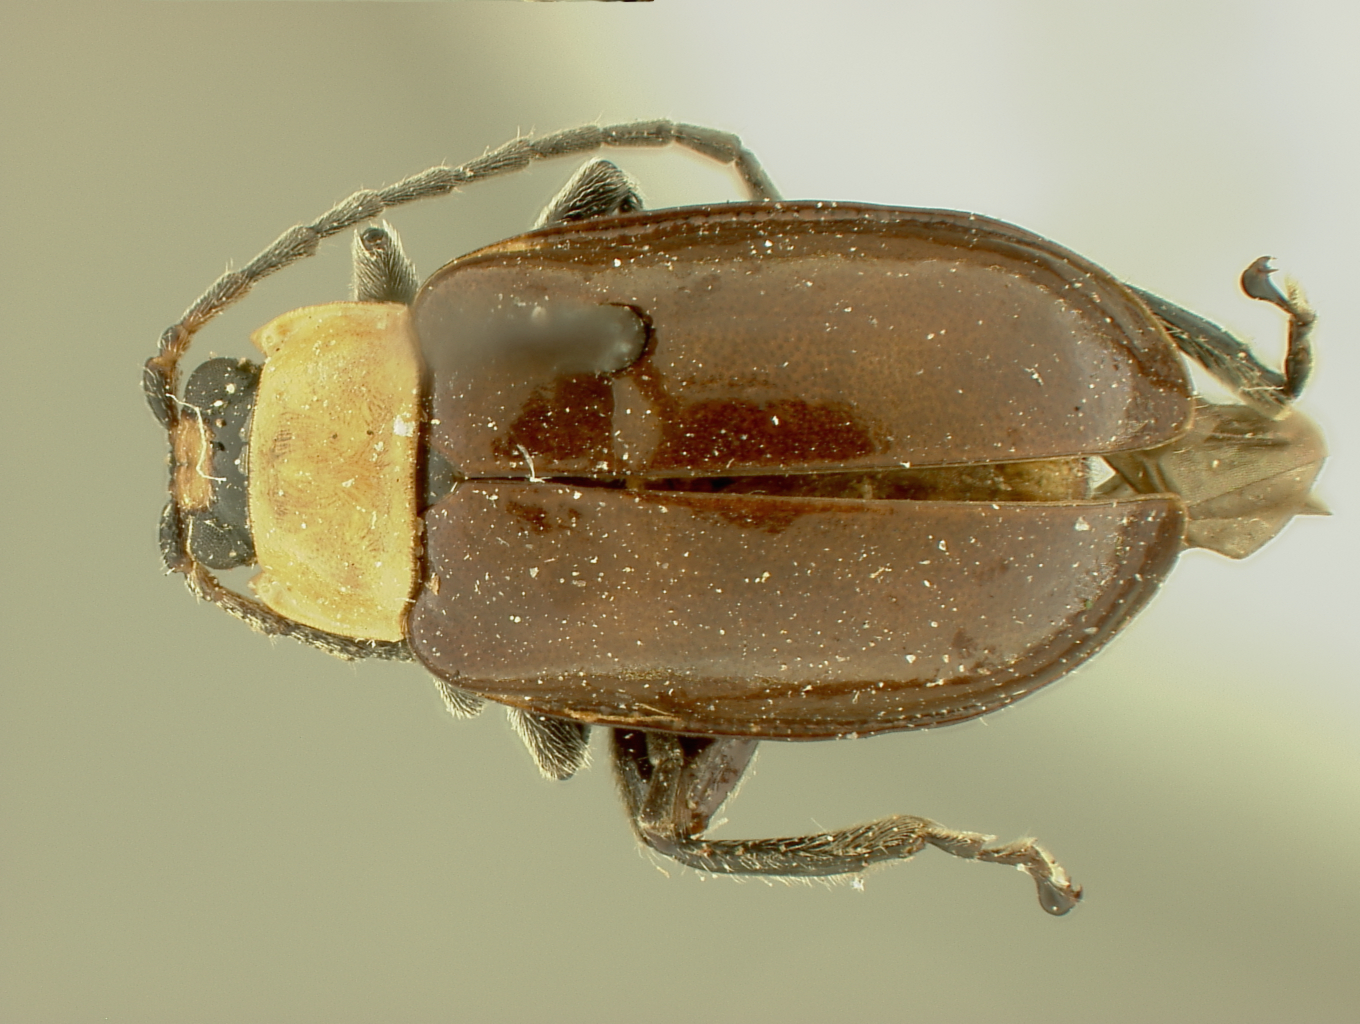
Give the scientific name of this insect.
Homophoeta lima
